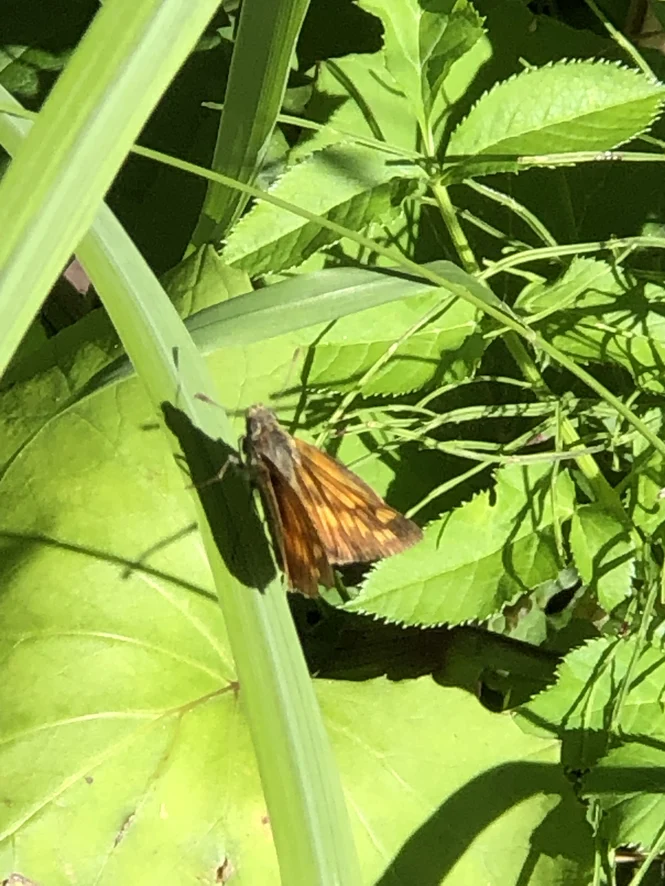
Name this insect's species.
Ochlodes sylvanus (also Ochlodes venata)
